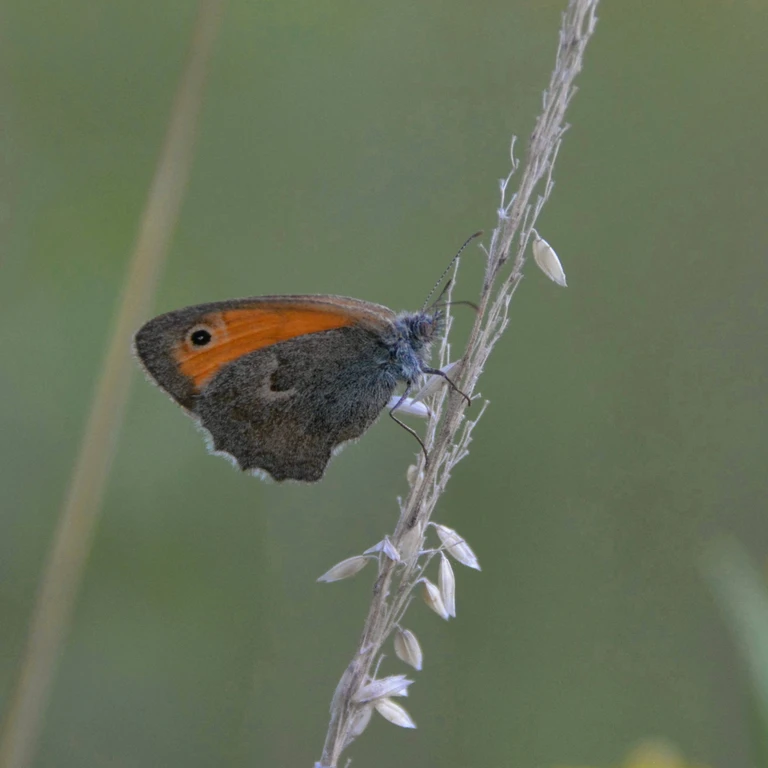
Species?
Coenonympha pamphilus
